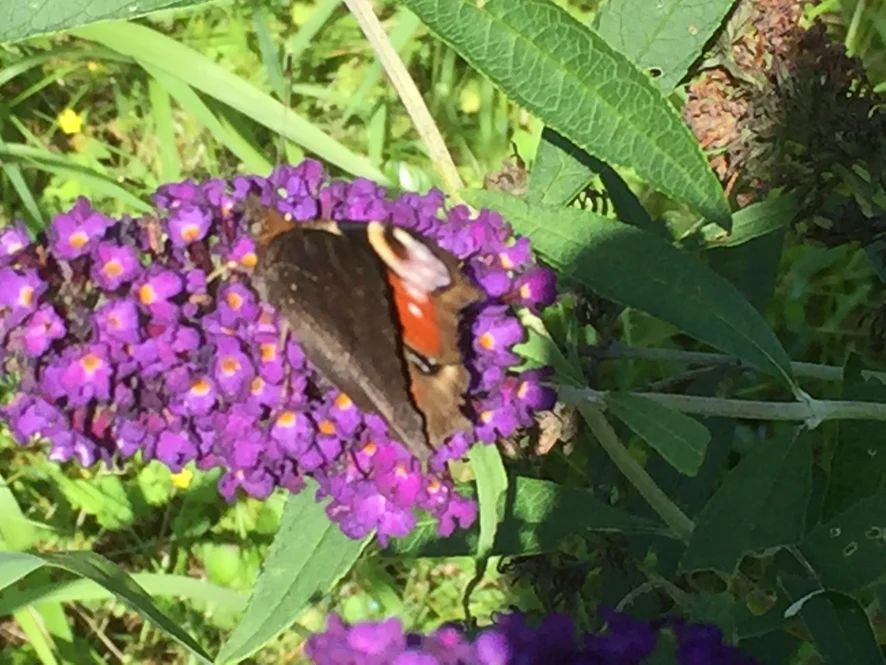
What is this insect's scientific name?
Aglais io
